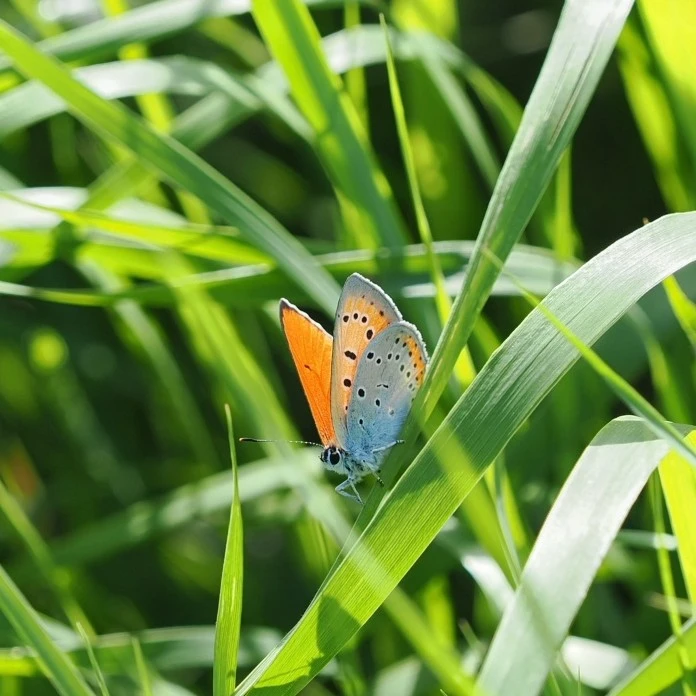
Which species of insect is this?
Lycaena dispar
